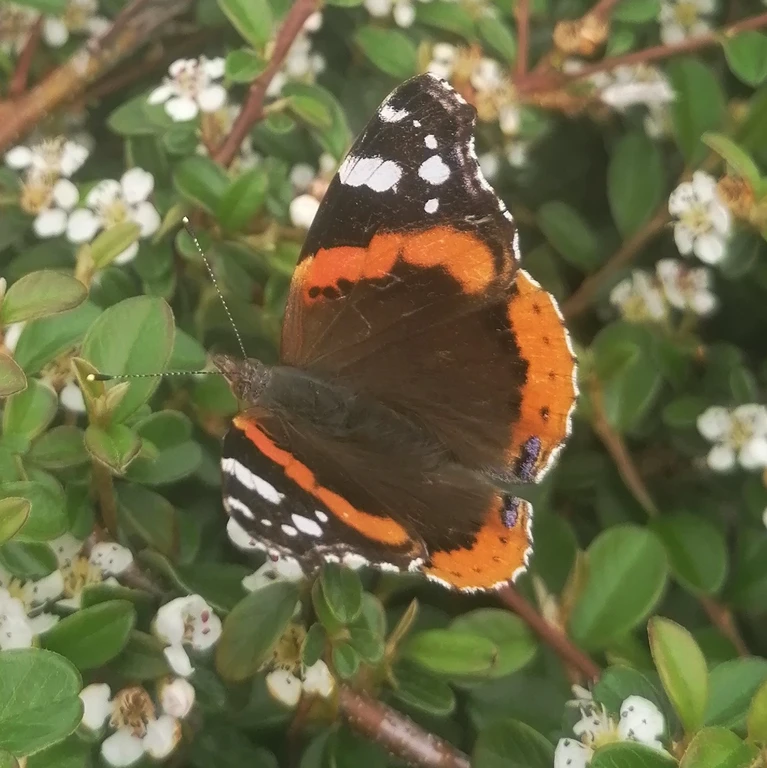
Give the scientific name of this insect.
Vanessa atalanta
